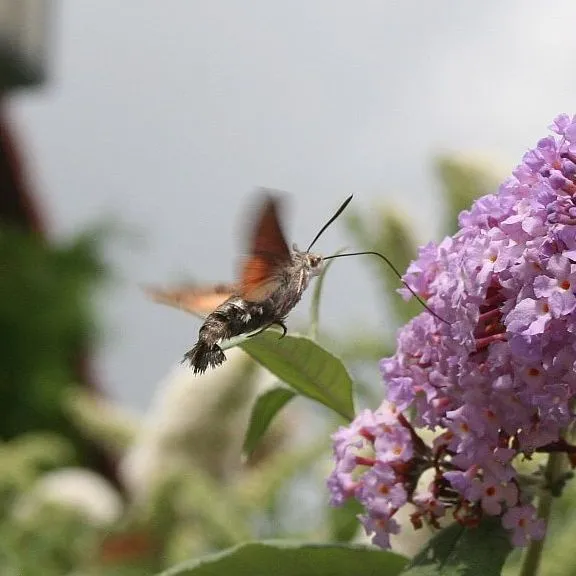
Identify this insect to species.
Macroglossum stellatarum
